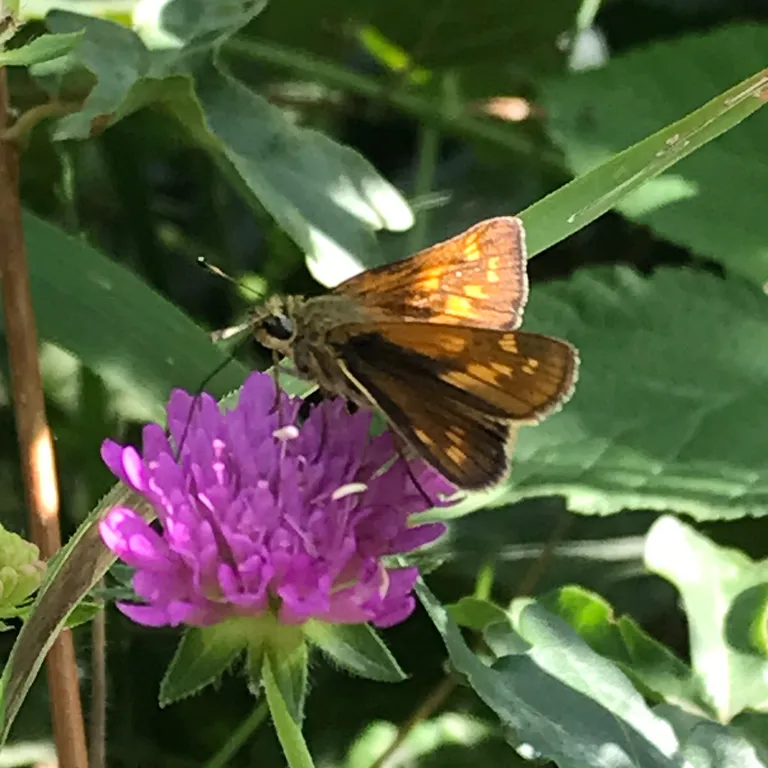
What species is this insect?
Ochlodes sylvanus (also Ochlodes venata)
